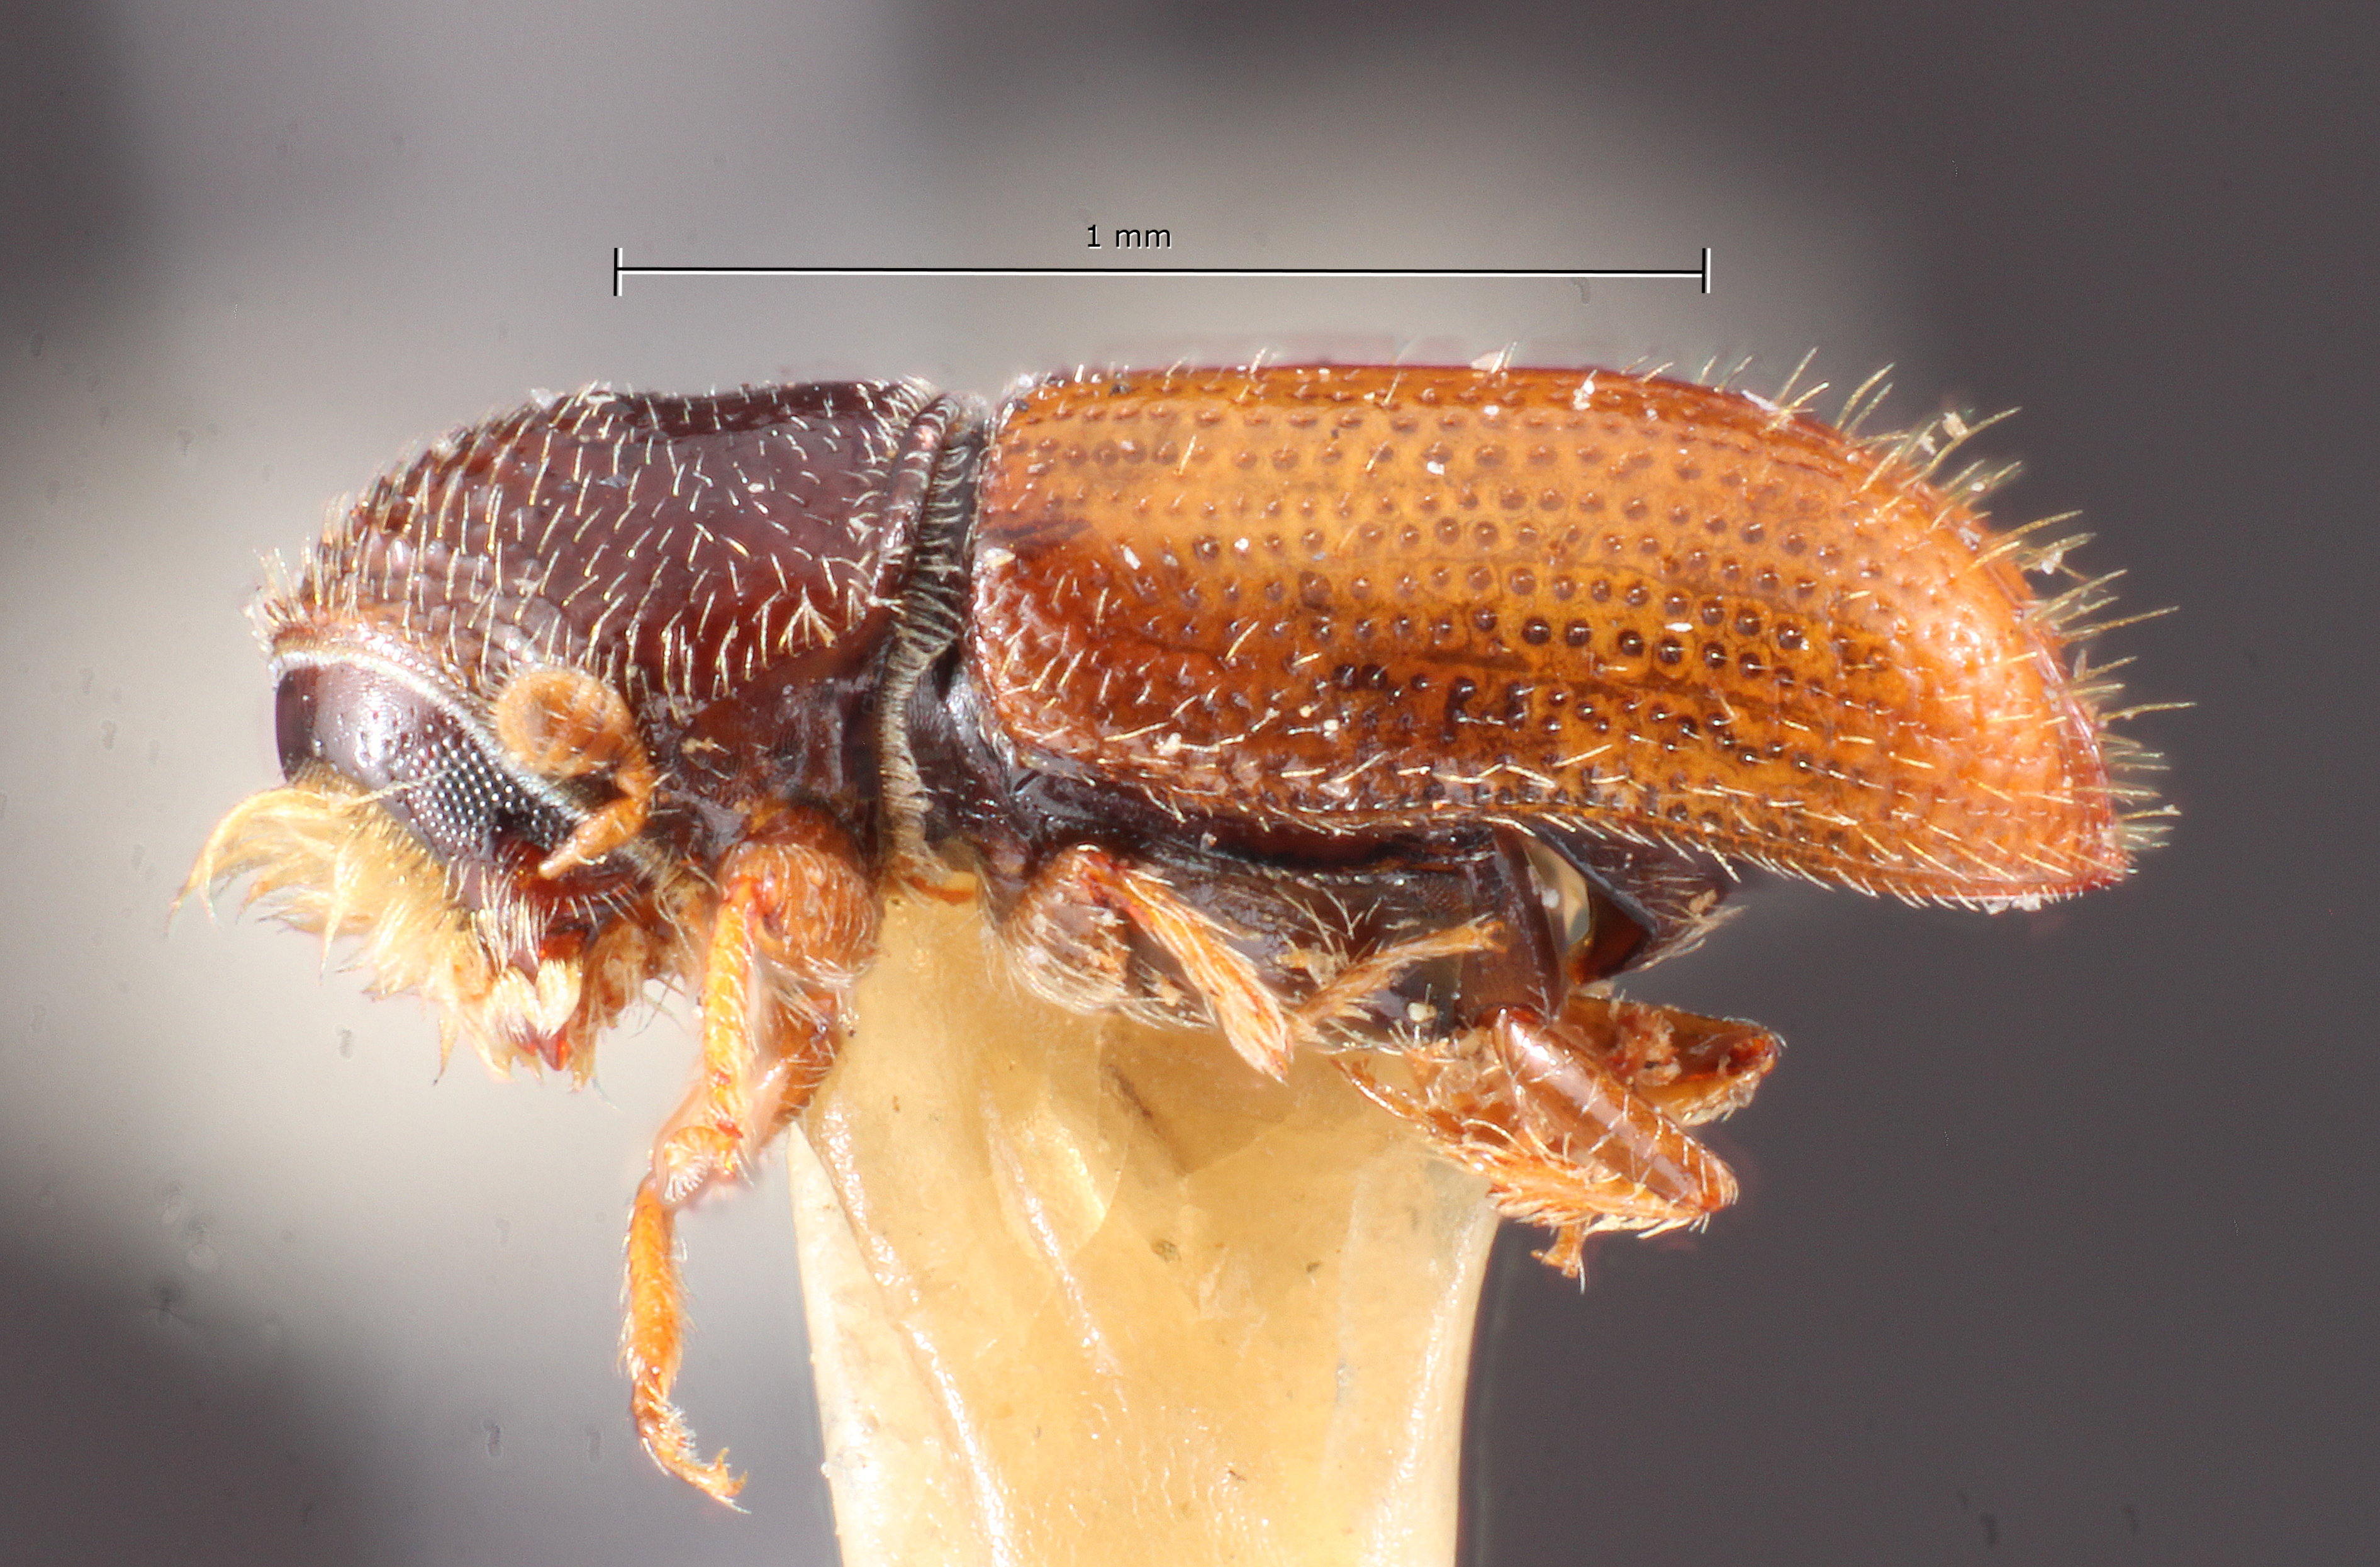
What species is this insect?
Pityophthorus ciliatus
